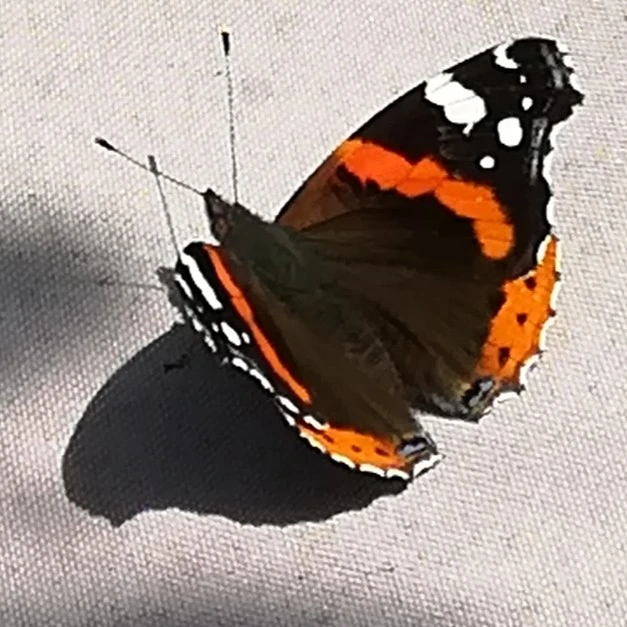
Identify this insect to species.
Vanessa atalanta
